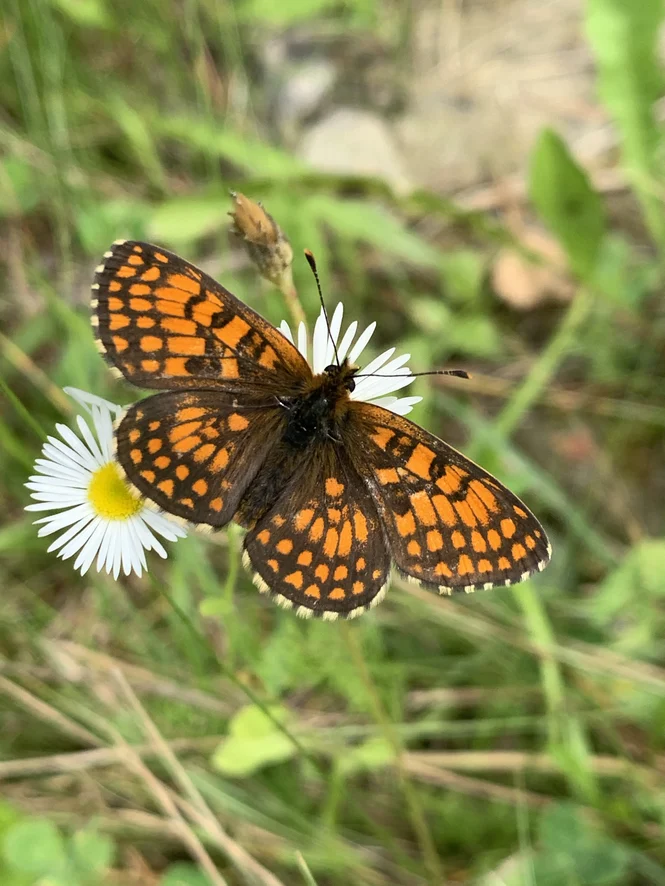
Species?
Melitaea athalia
